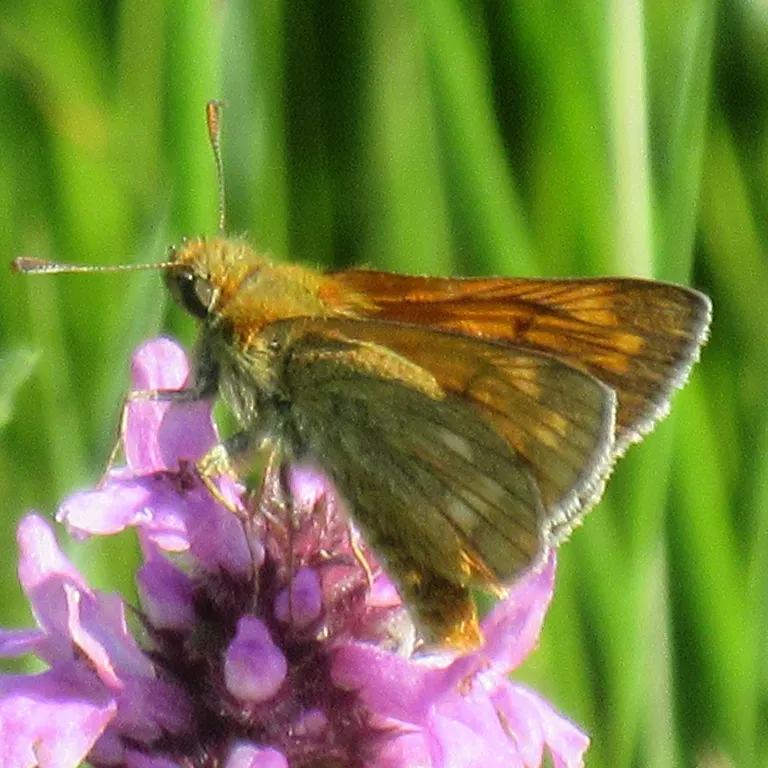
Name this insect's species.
Ochlodes sylvanus (also Ochlodes venata)
